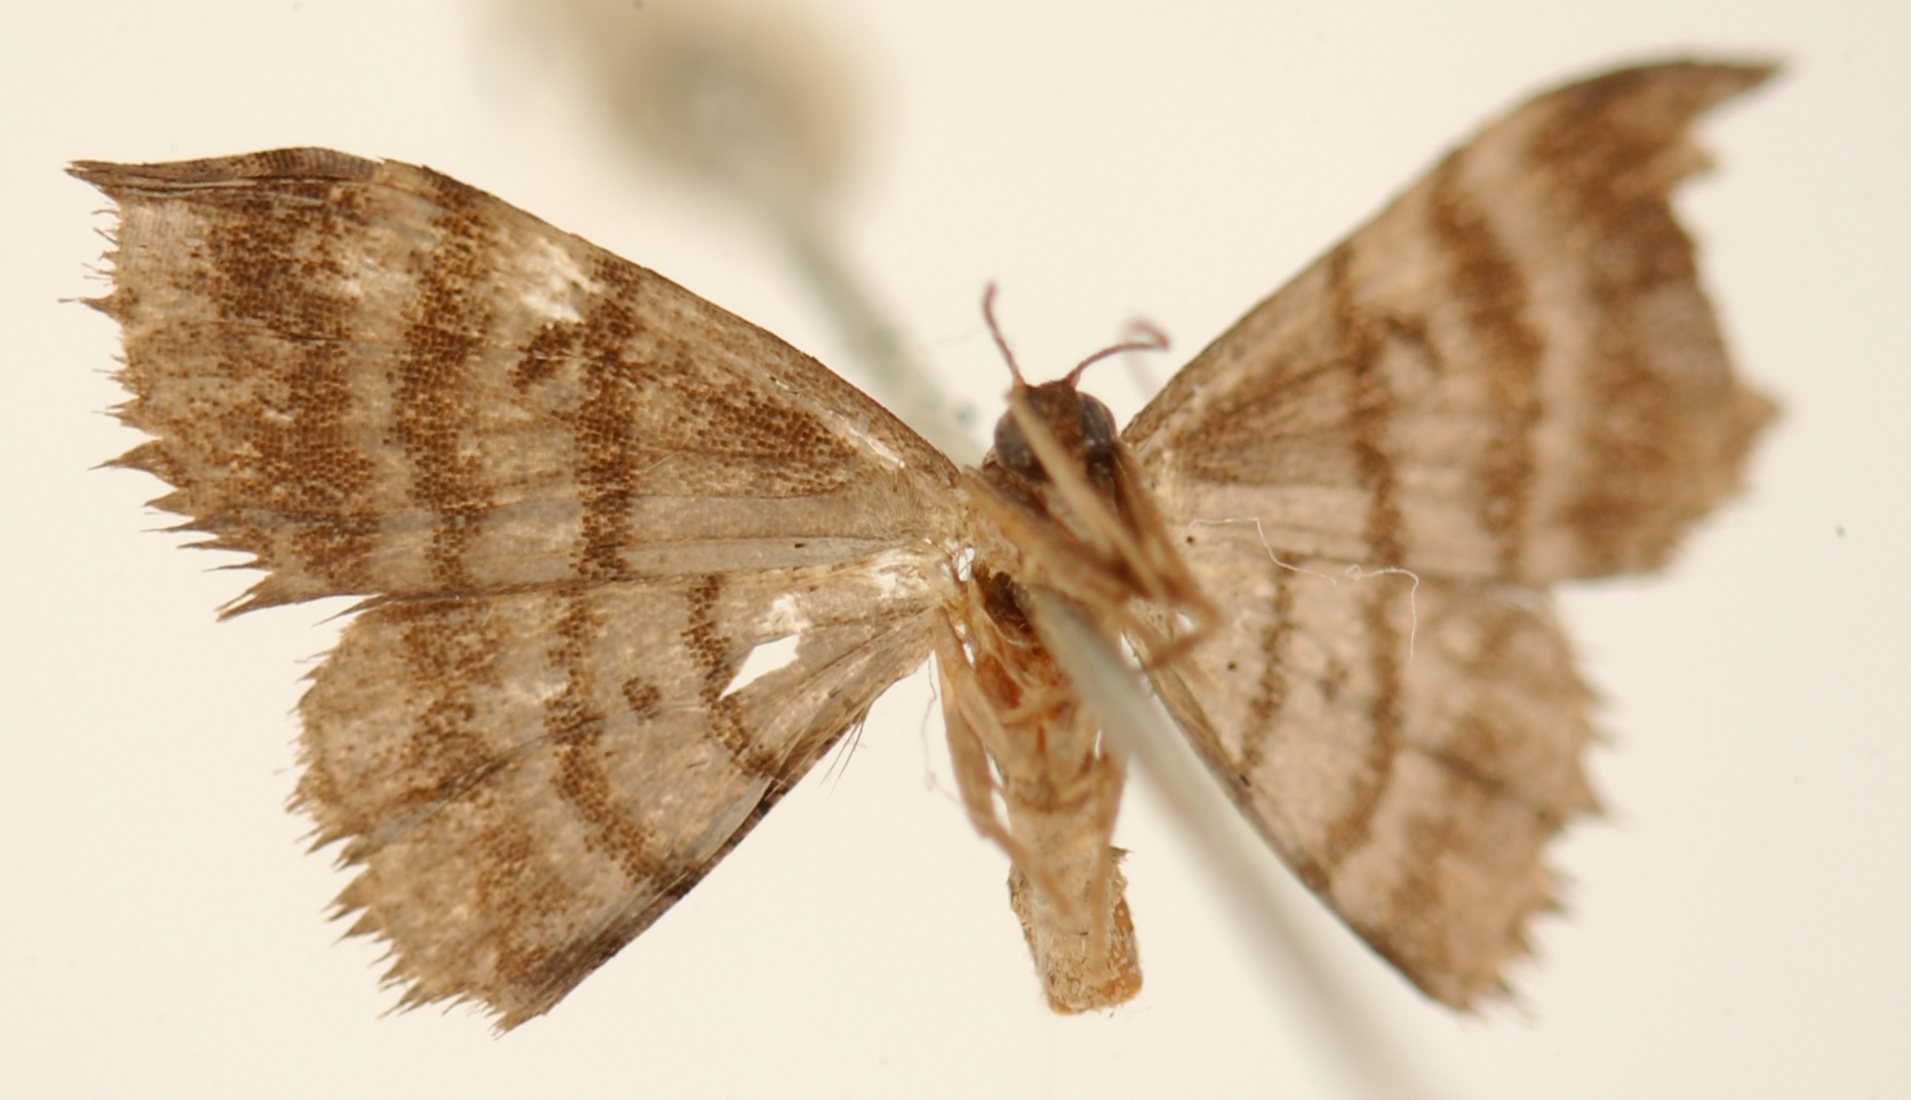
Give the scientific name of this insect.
Eupileta subcaeia
